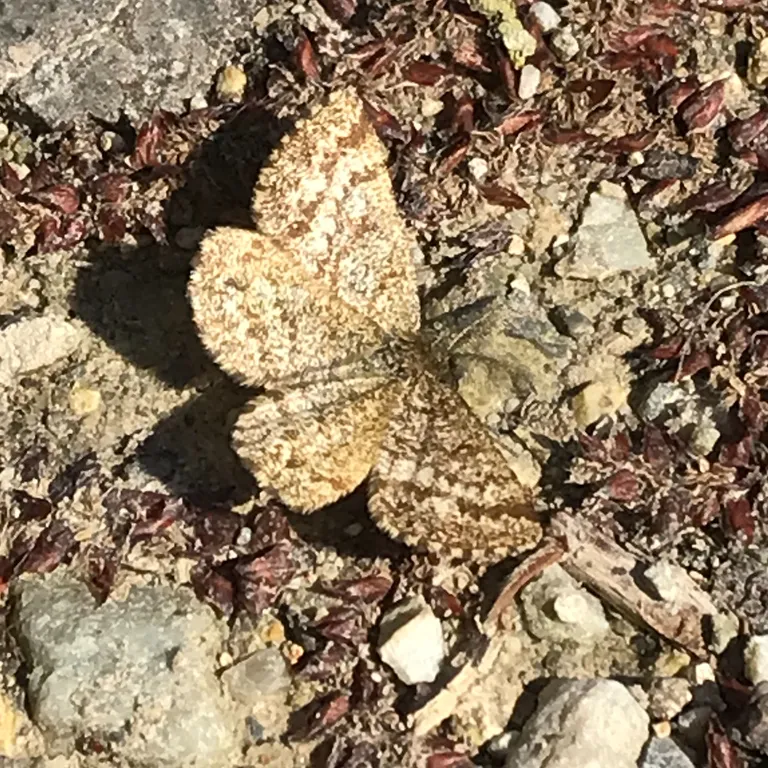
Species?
Ematurga atomaria
